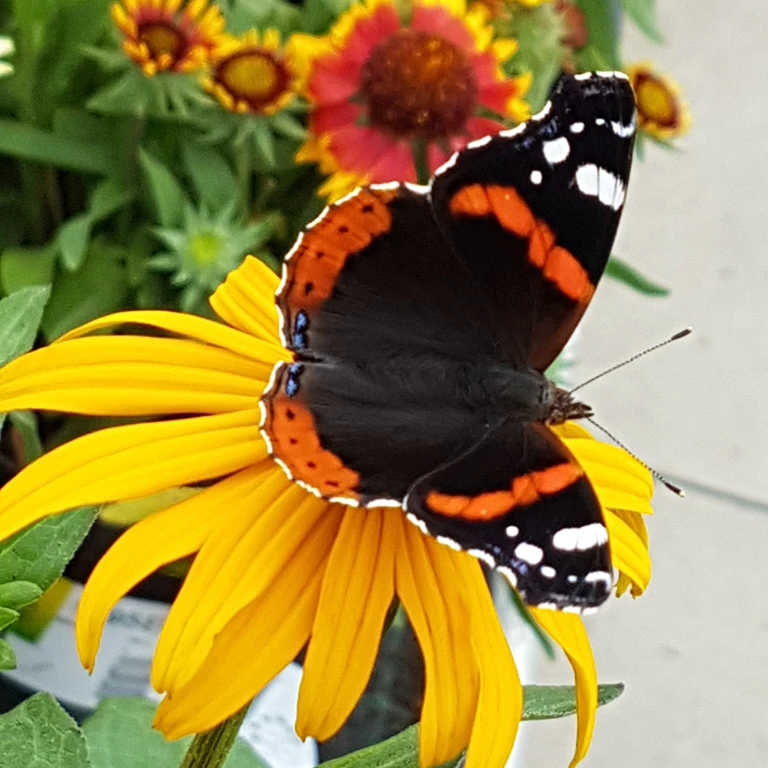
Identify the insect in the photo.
Vanessa atalanta
